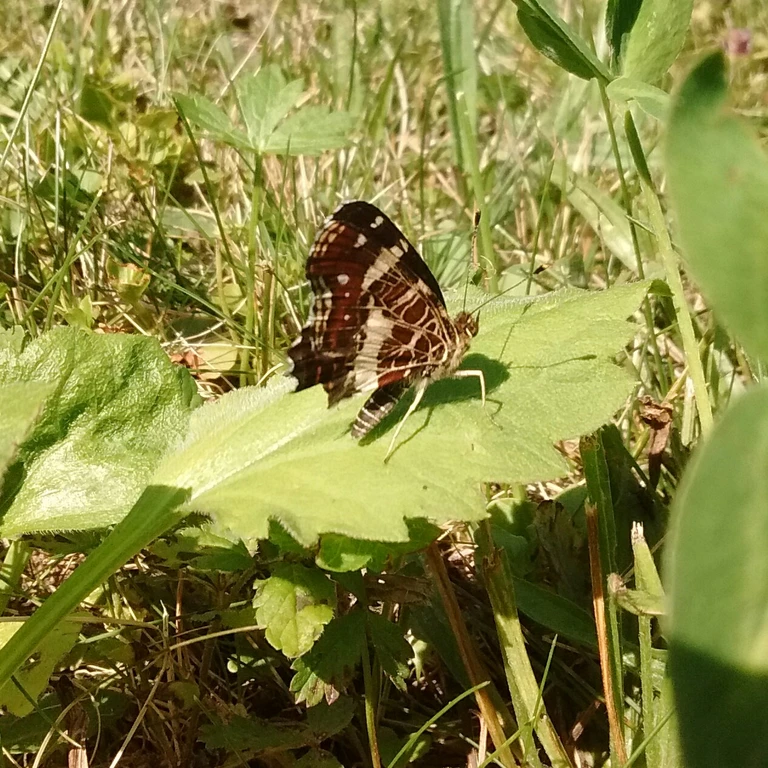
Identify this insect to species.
Araschnia levana
